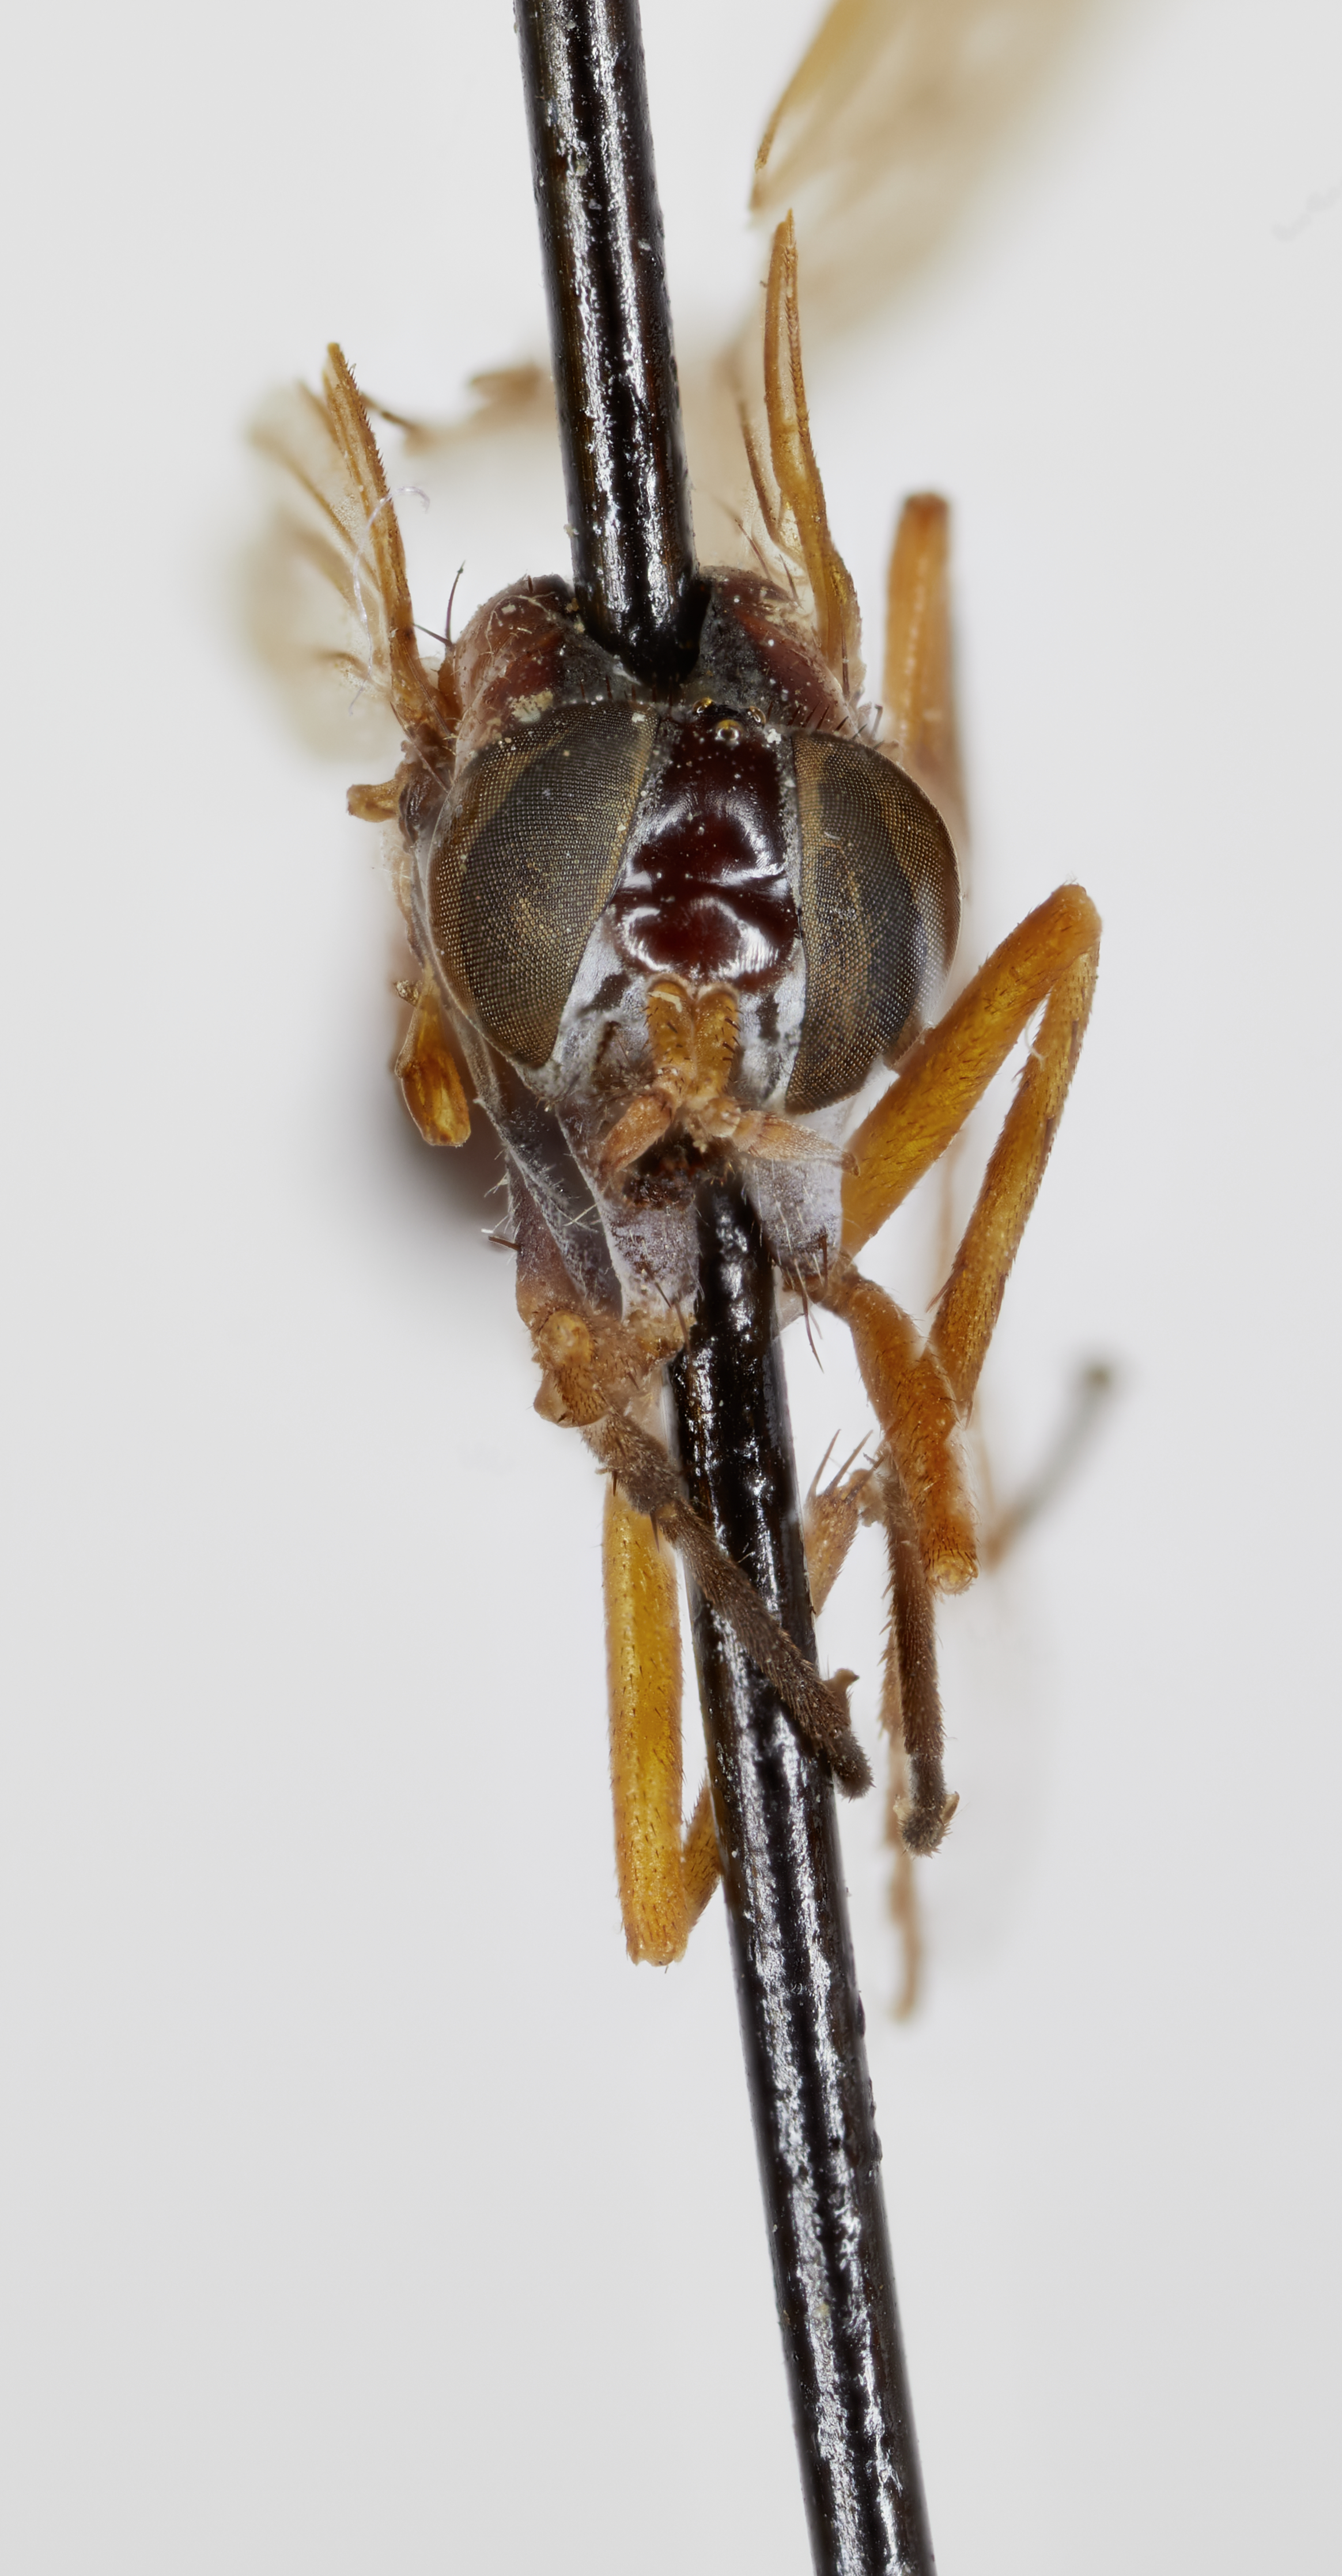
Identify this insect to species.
Psilocephala superba
